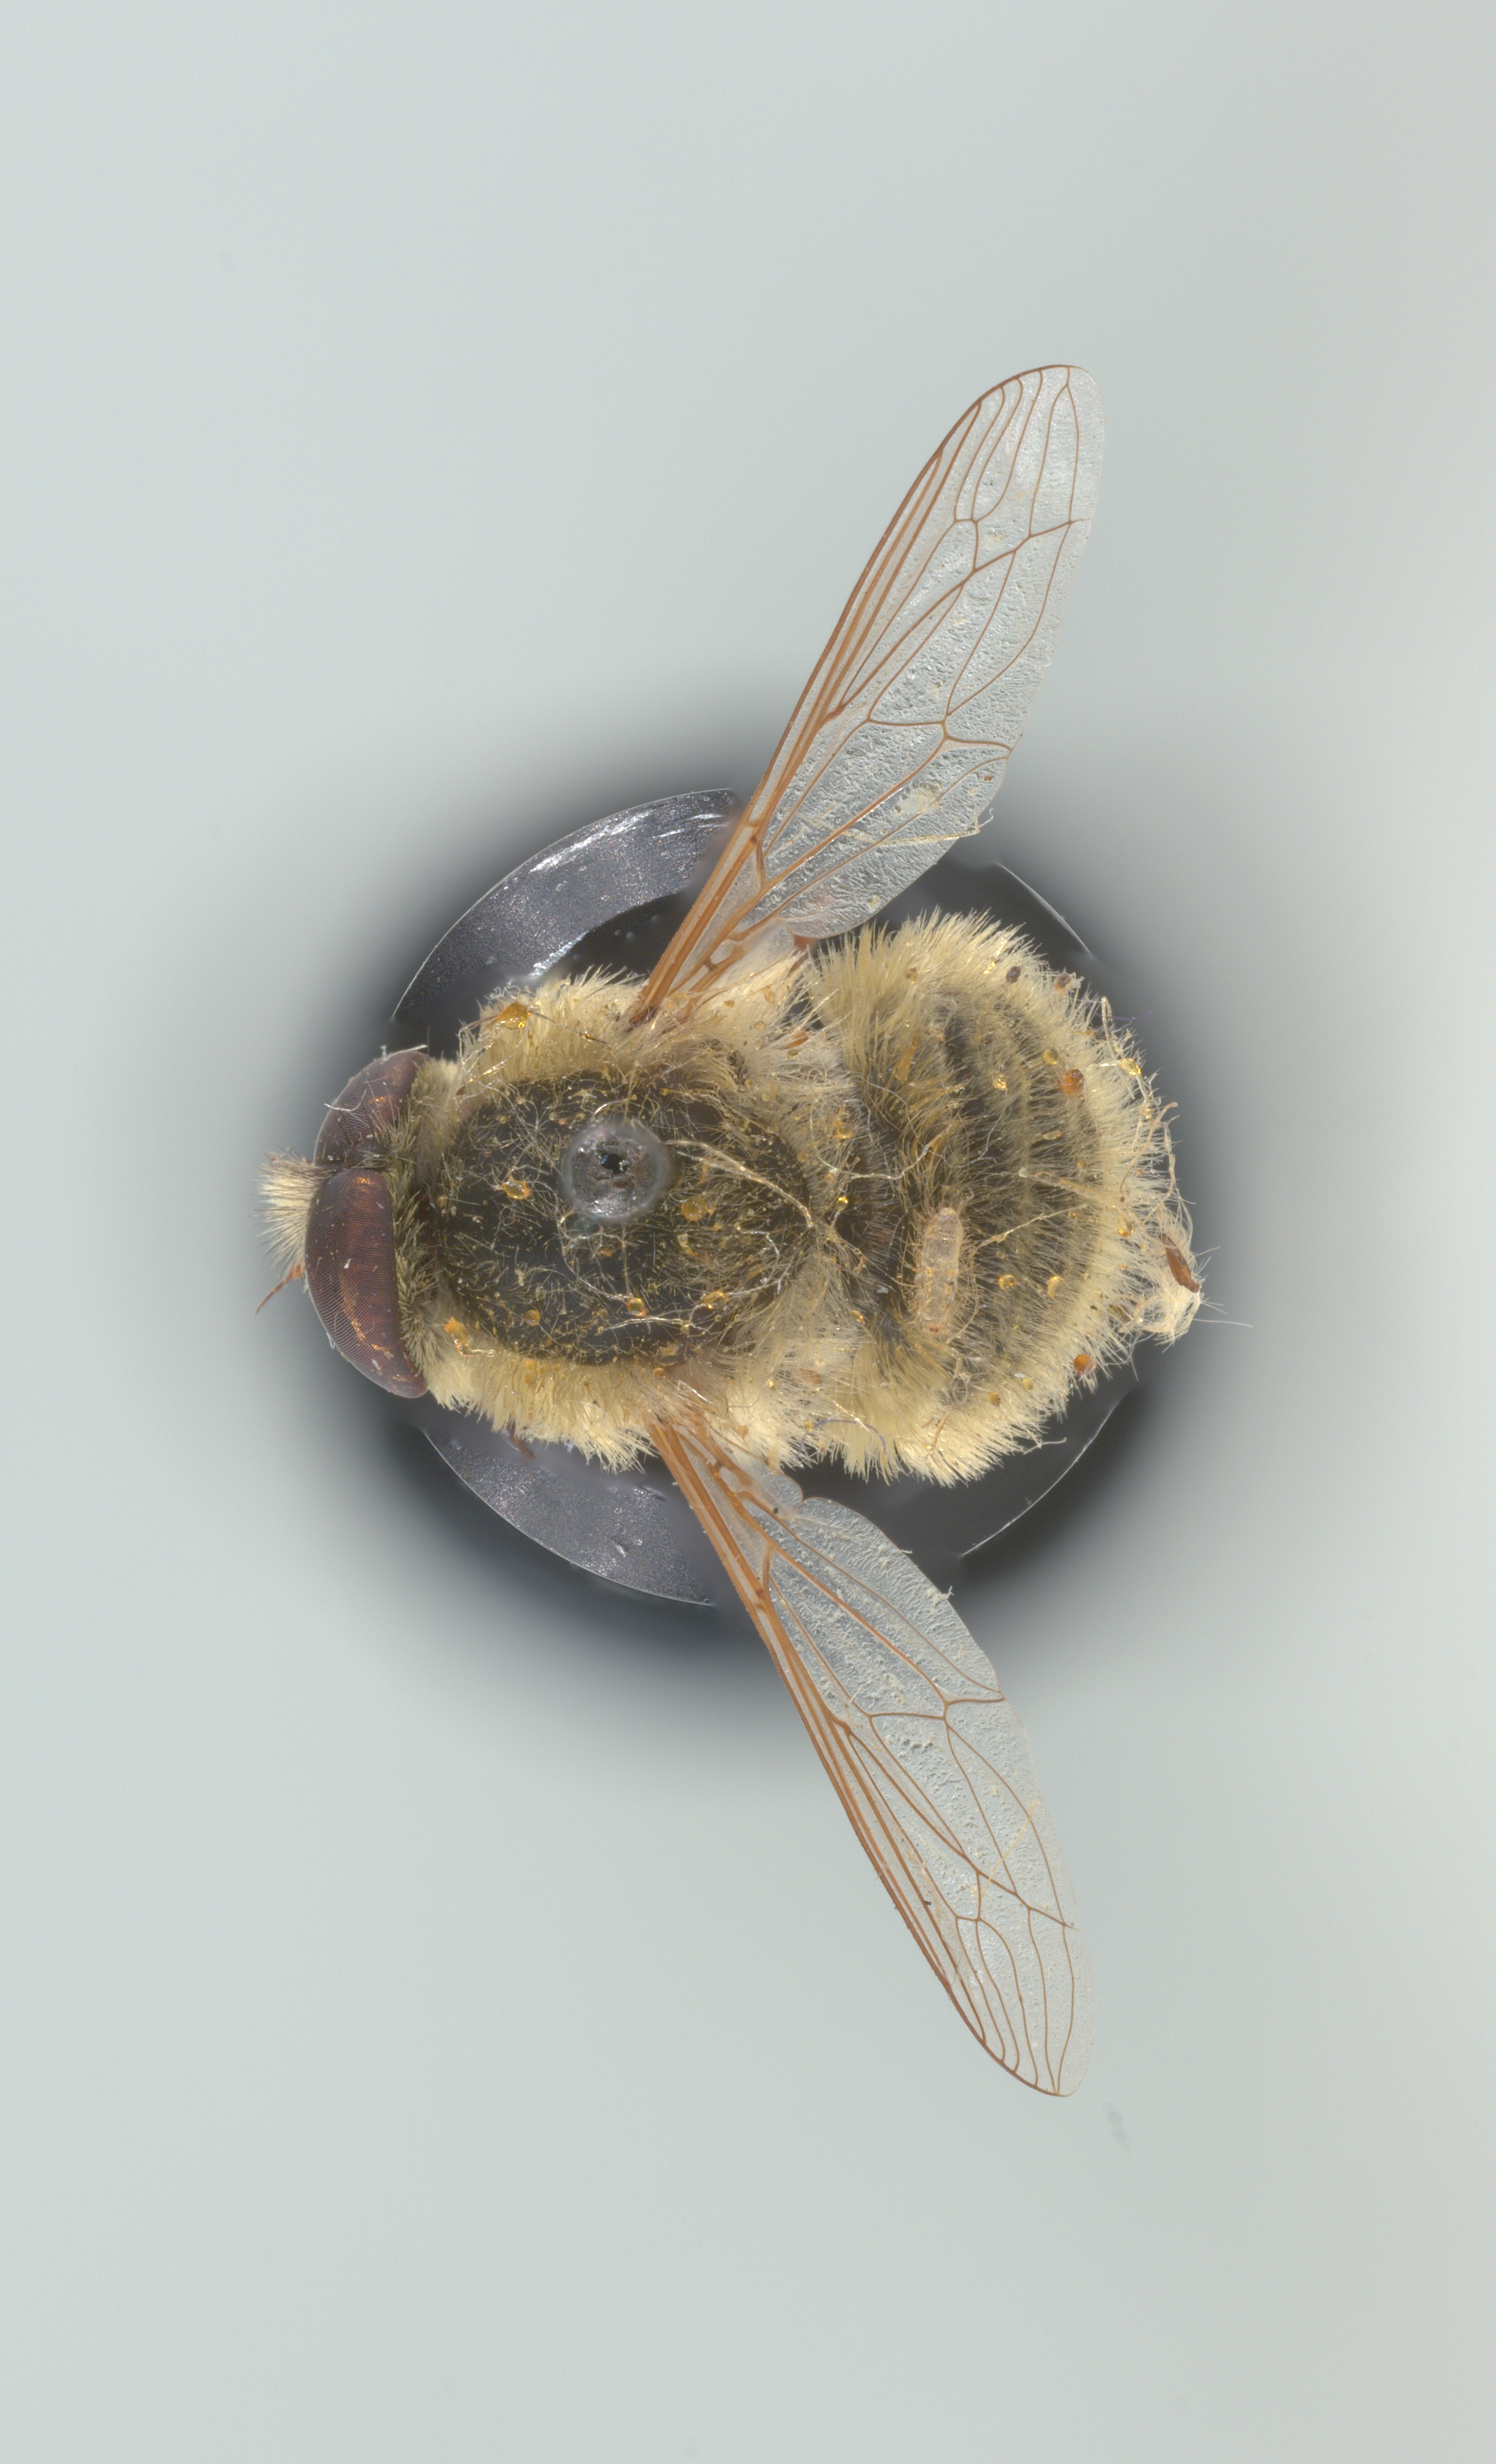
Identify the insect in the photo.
Neorhynchocephalus sackenii
